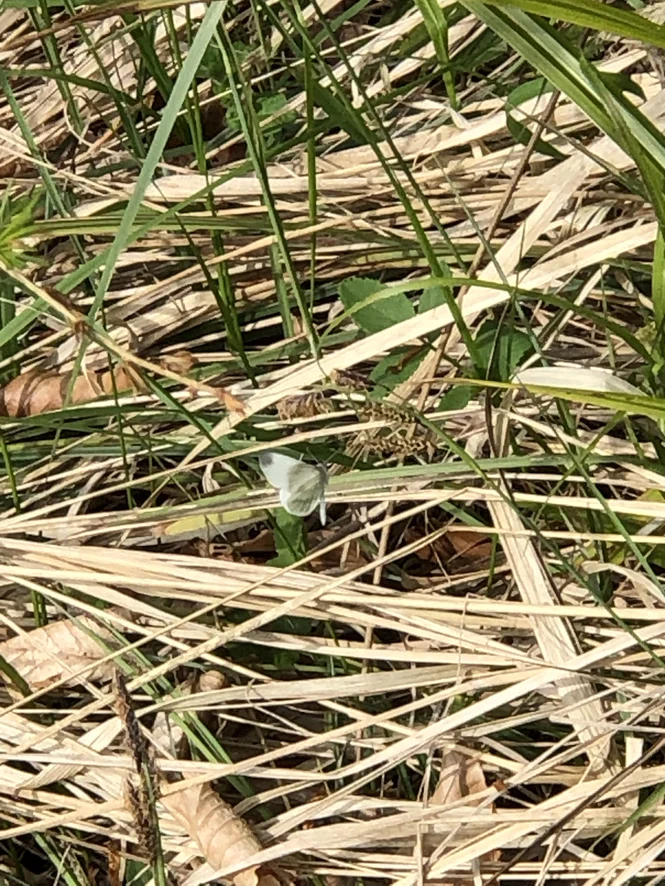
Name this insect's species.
Leptidea sinapis/juvernica
